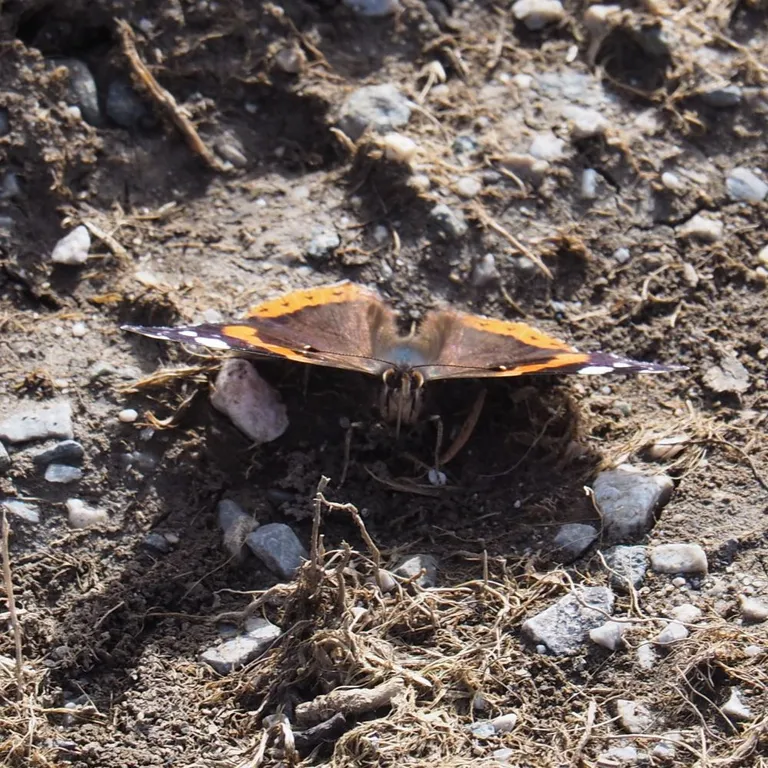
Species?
Vanessa atalanta
